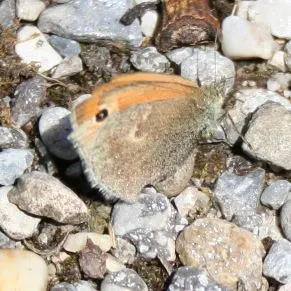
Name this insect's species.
Coenonympha pamphilus
